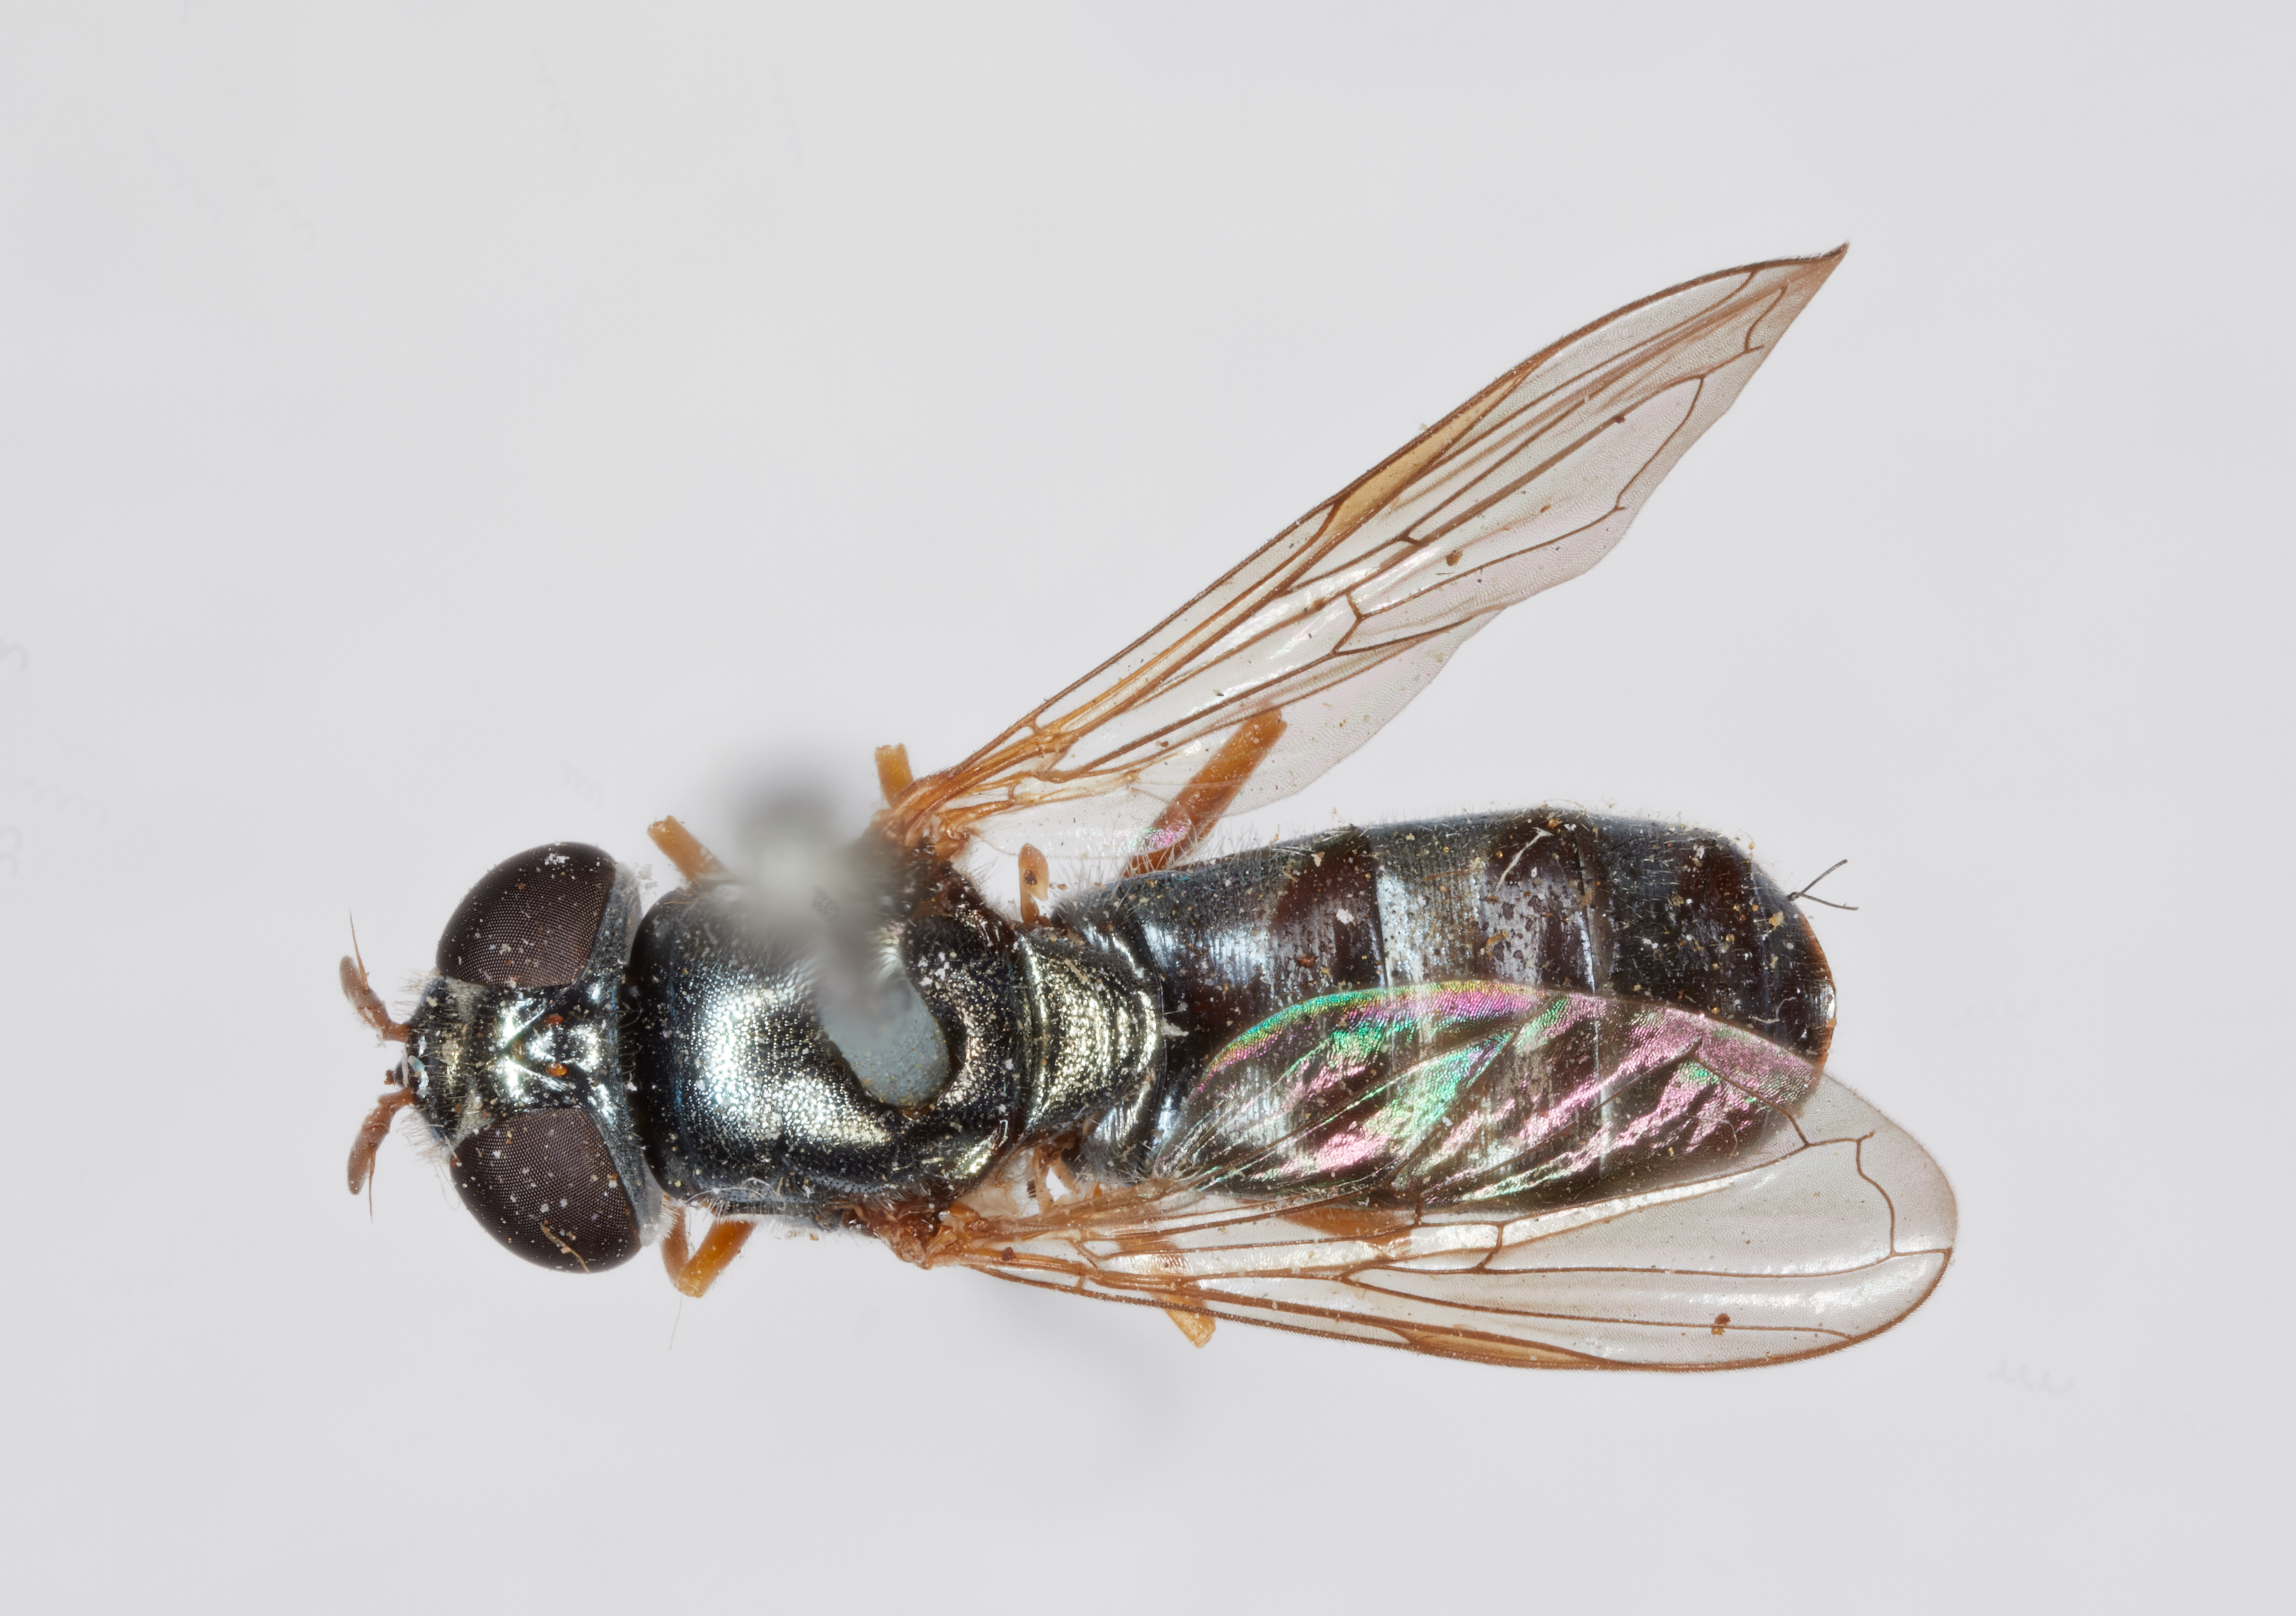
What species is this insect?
Cheilosia rufipes
